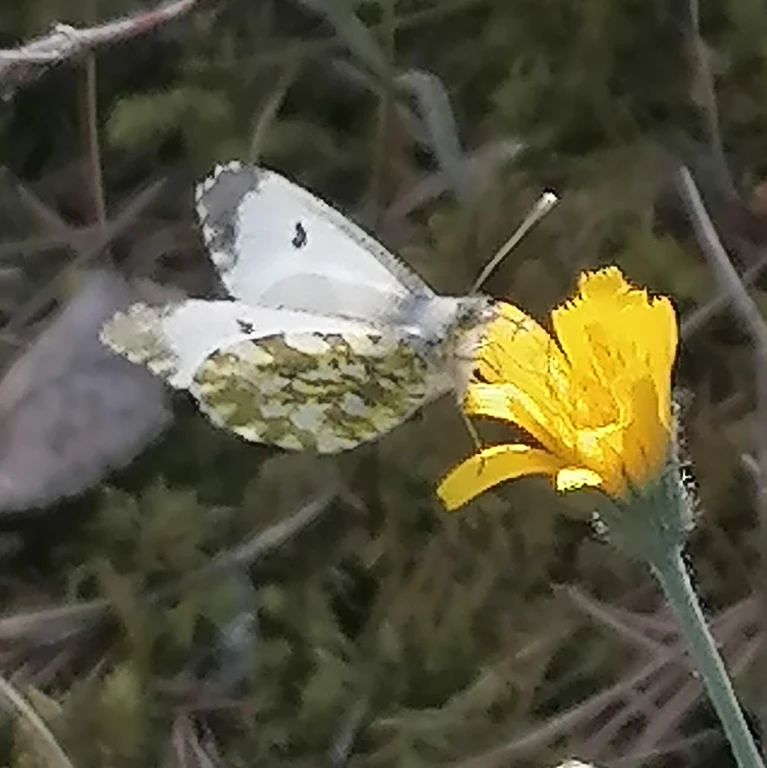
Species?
Anthocharis cardamines
